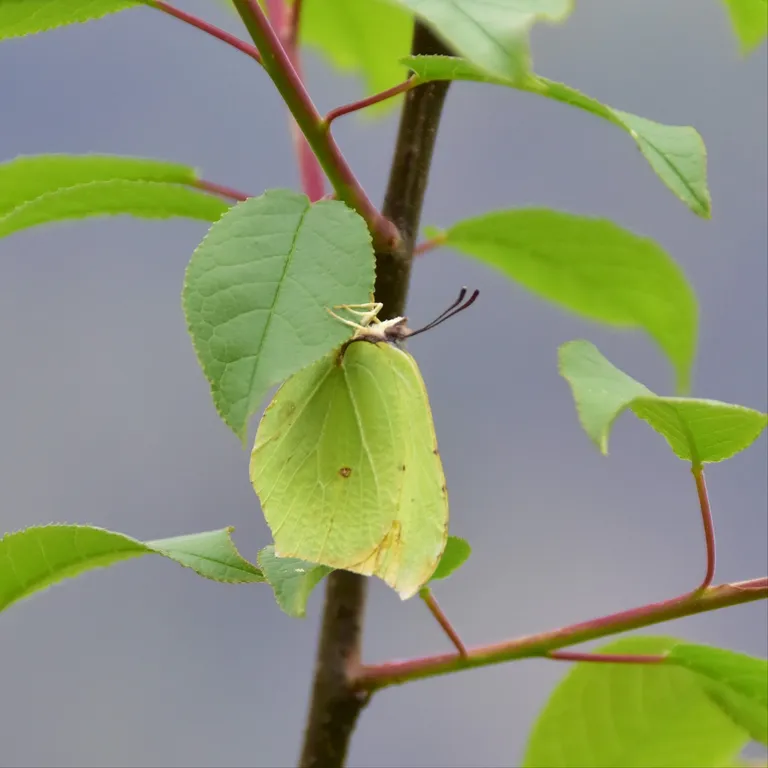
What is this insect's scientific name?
Gonepteryx rhamni
